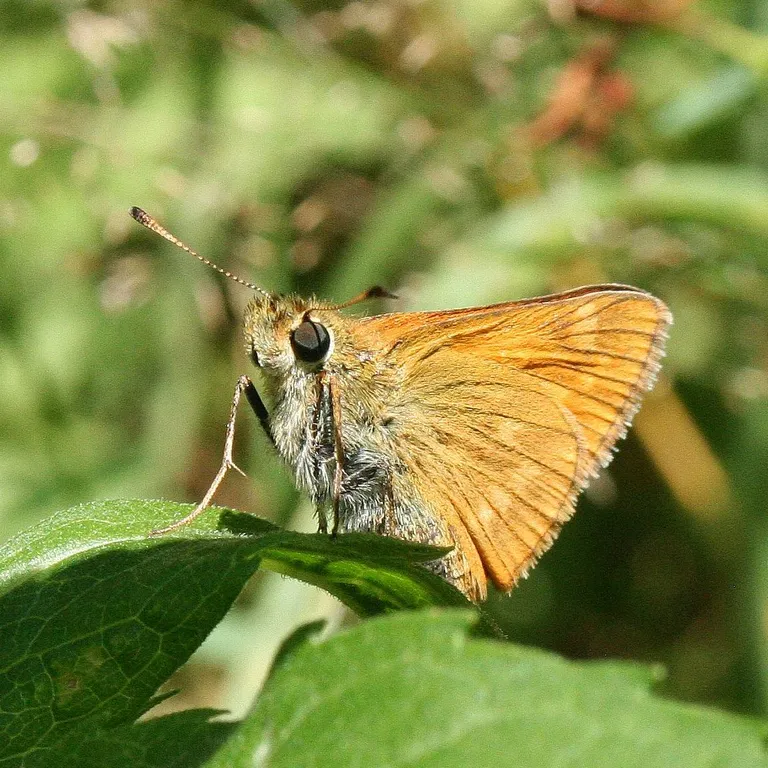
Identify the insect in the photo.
Ochlodes sylvanus (also Ochlodes venata)
